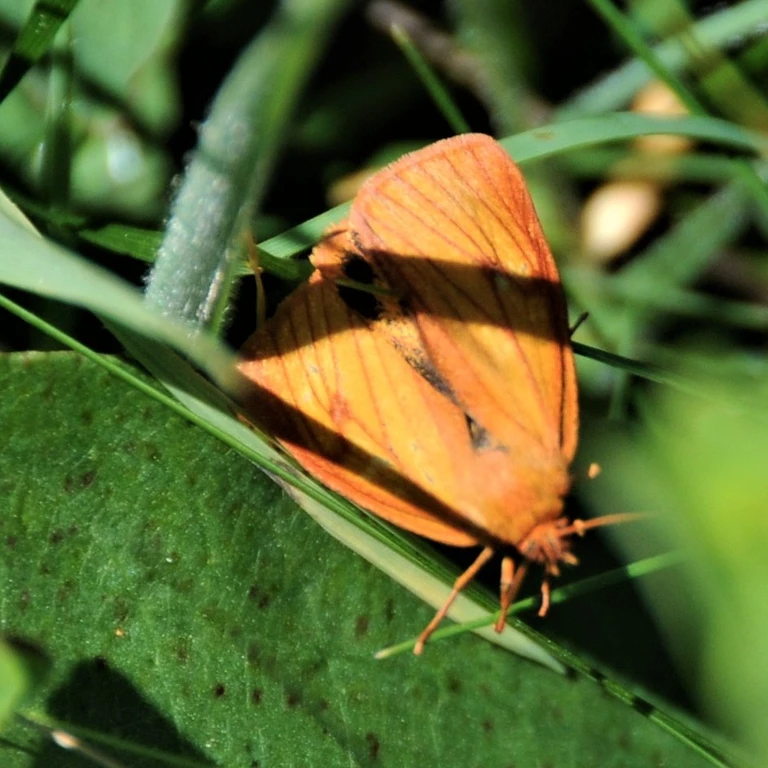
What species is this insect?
Diacrisia sannio
